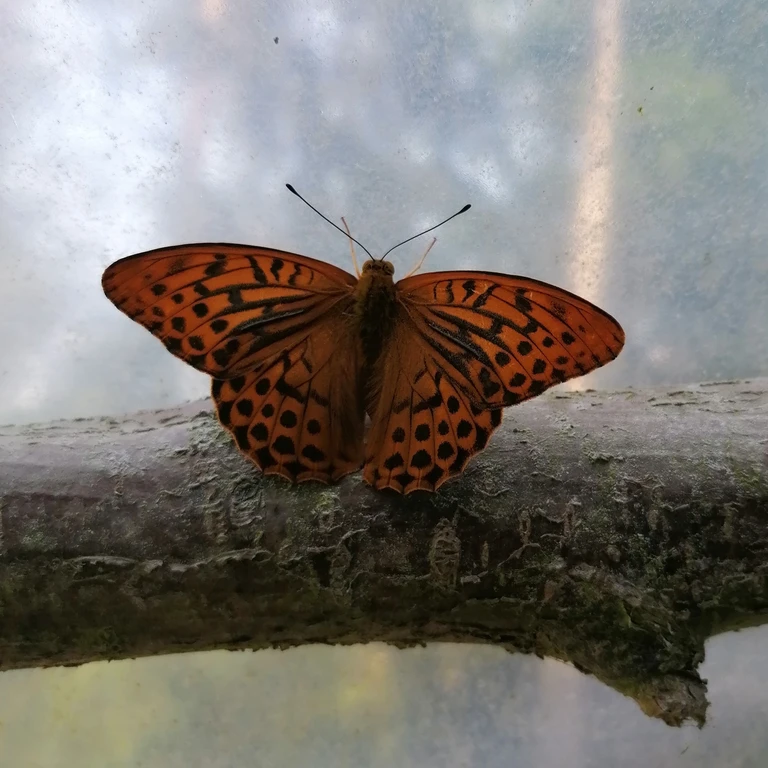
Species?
Argynnis paphia
